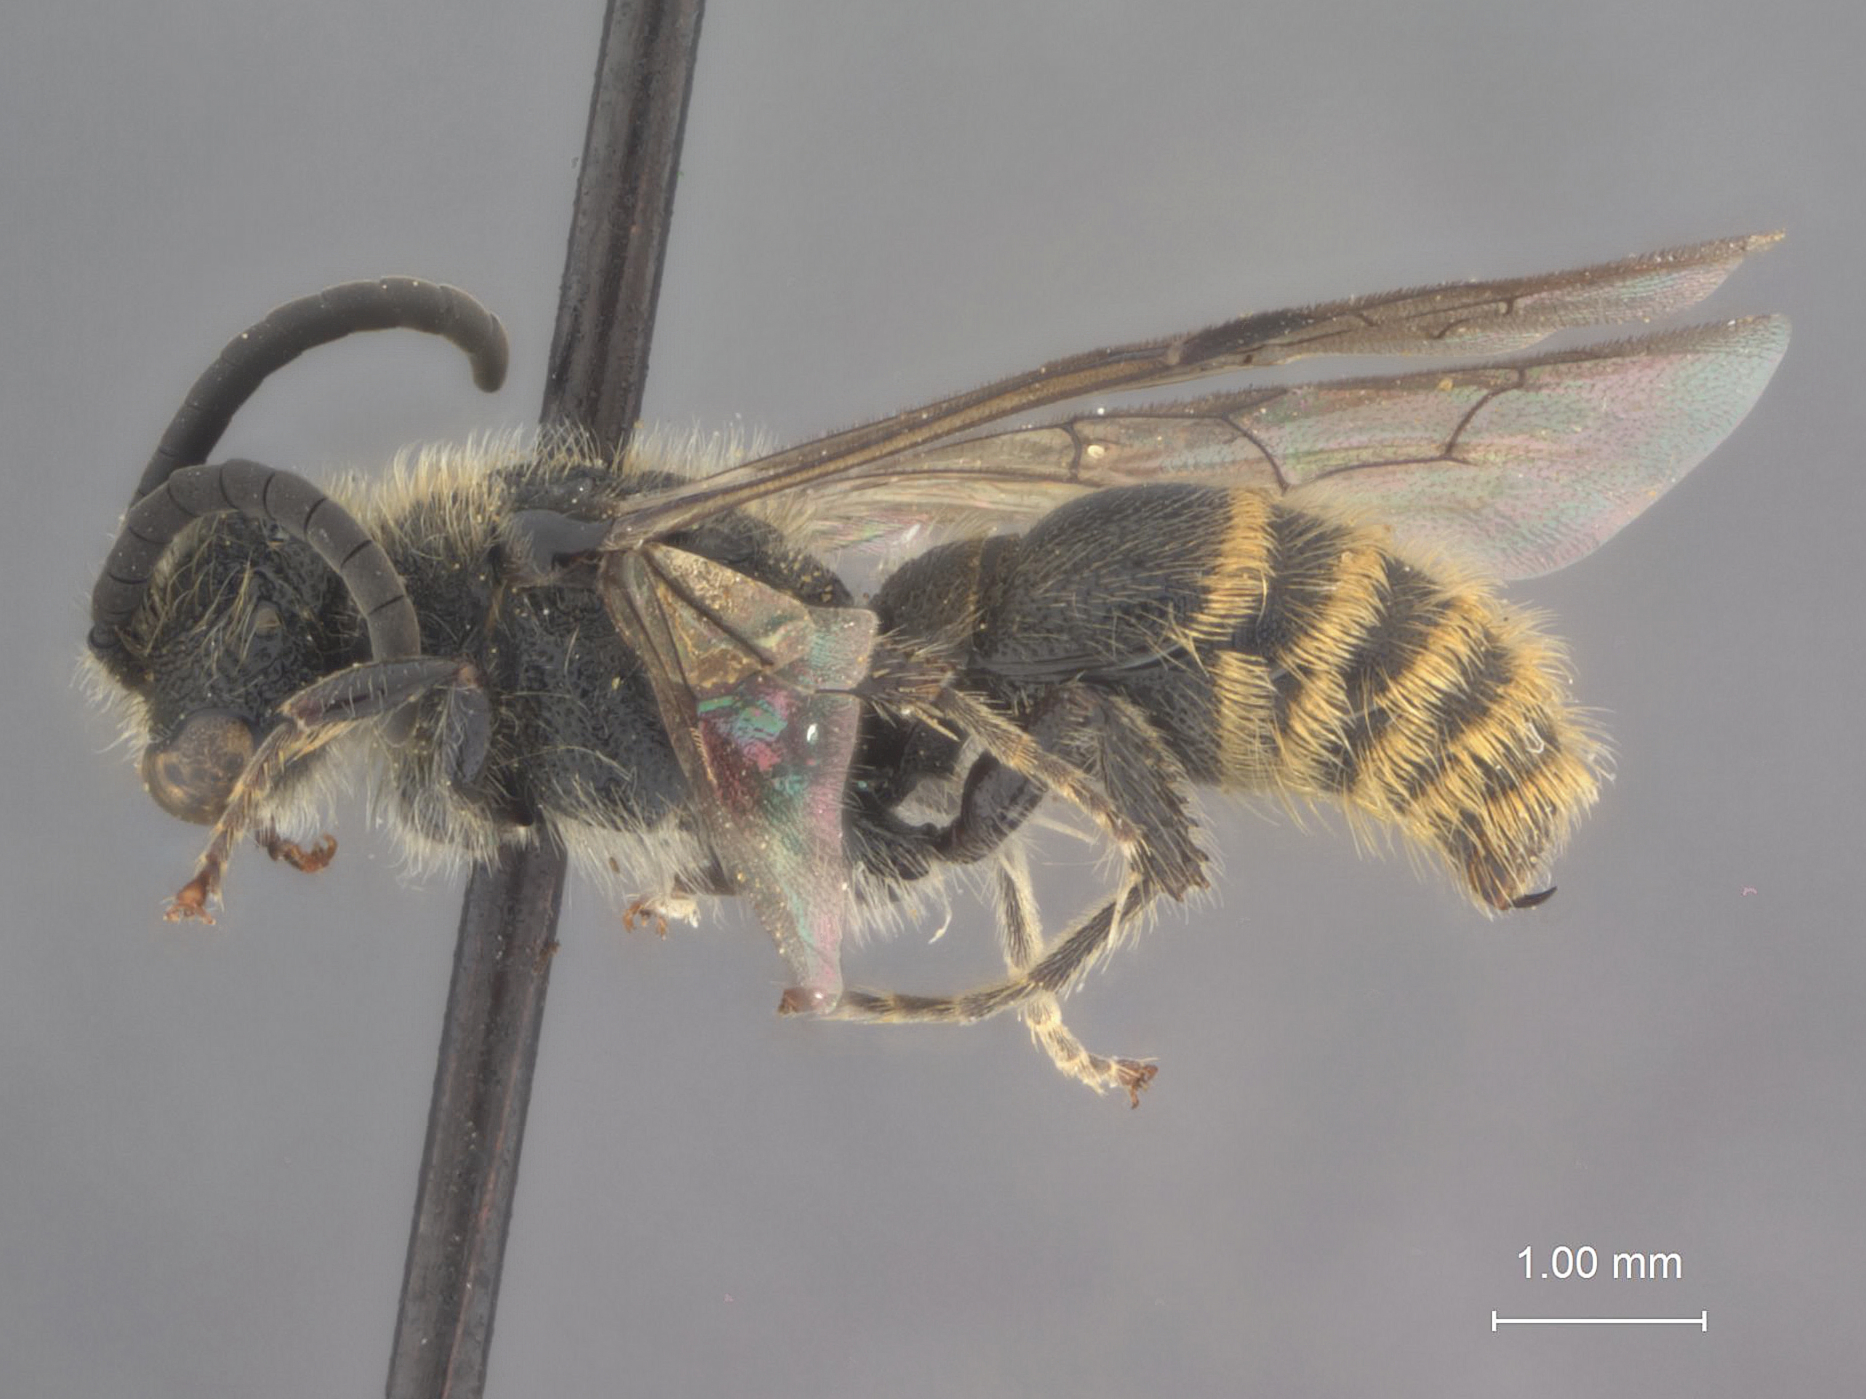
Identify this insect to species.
Paratiphia pueblae
